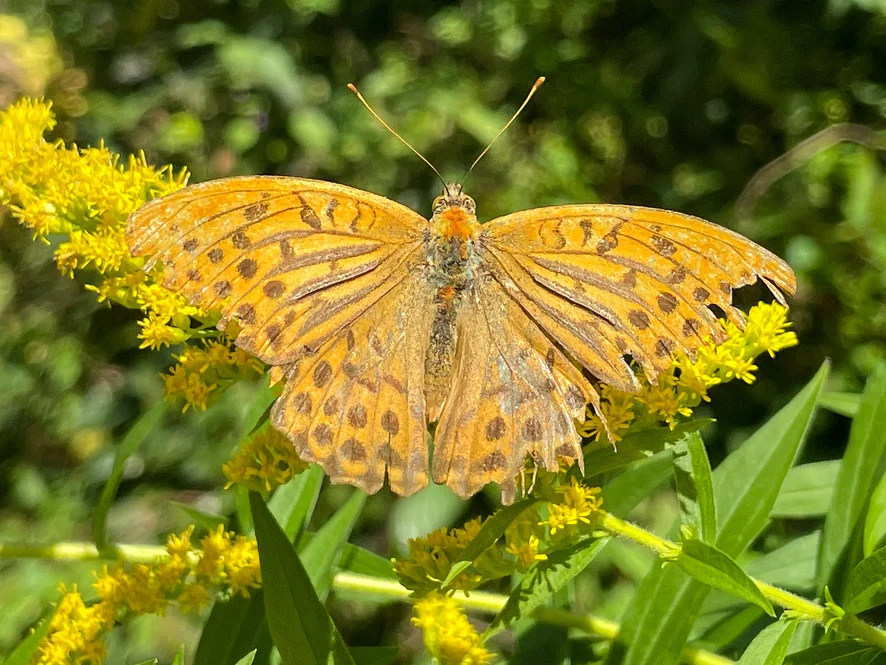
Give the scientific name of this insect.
Argynnis paphia
